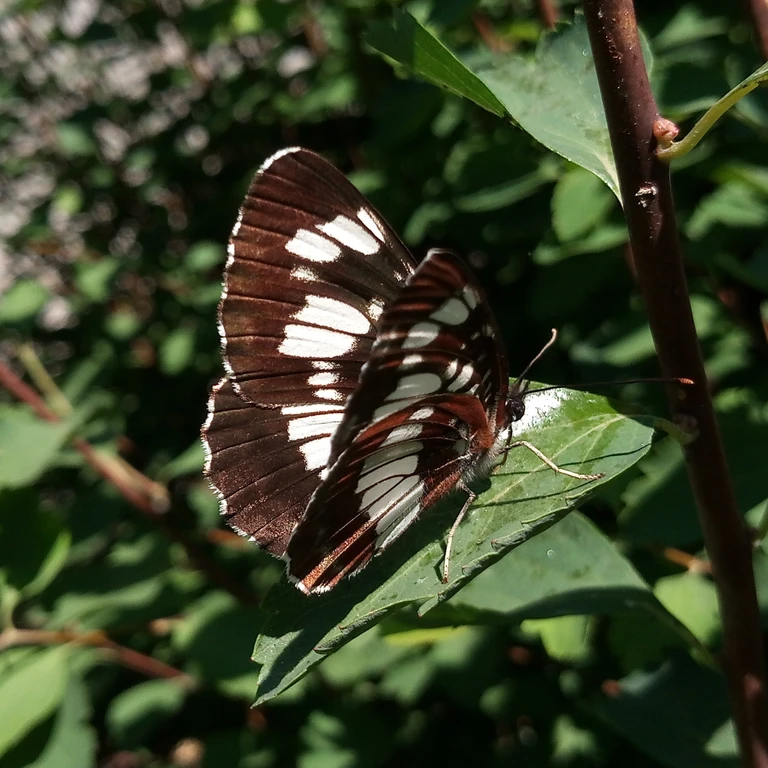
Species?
Neptis rivularis
